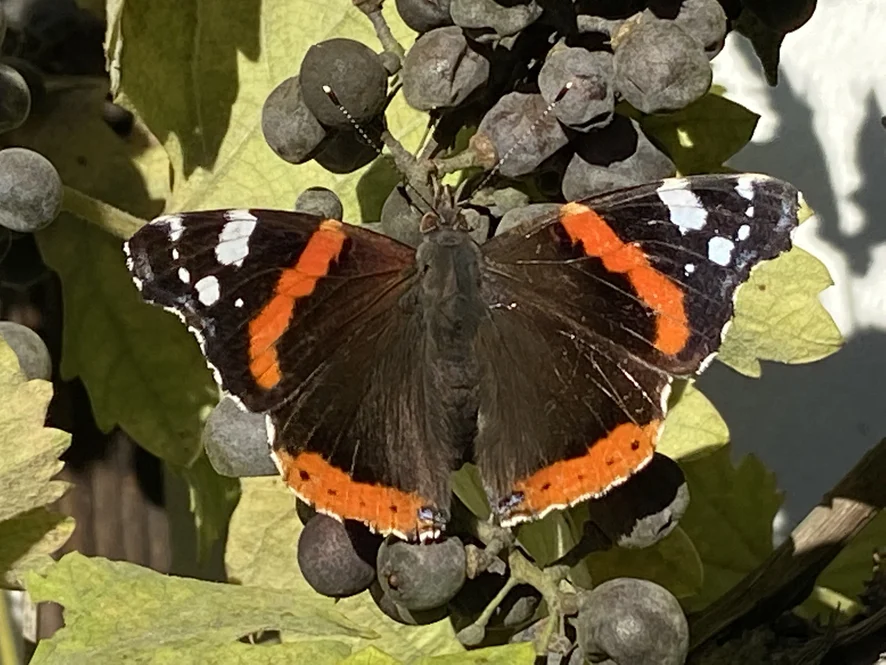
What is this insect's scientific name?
Vanessa atalanta
